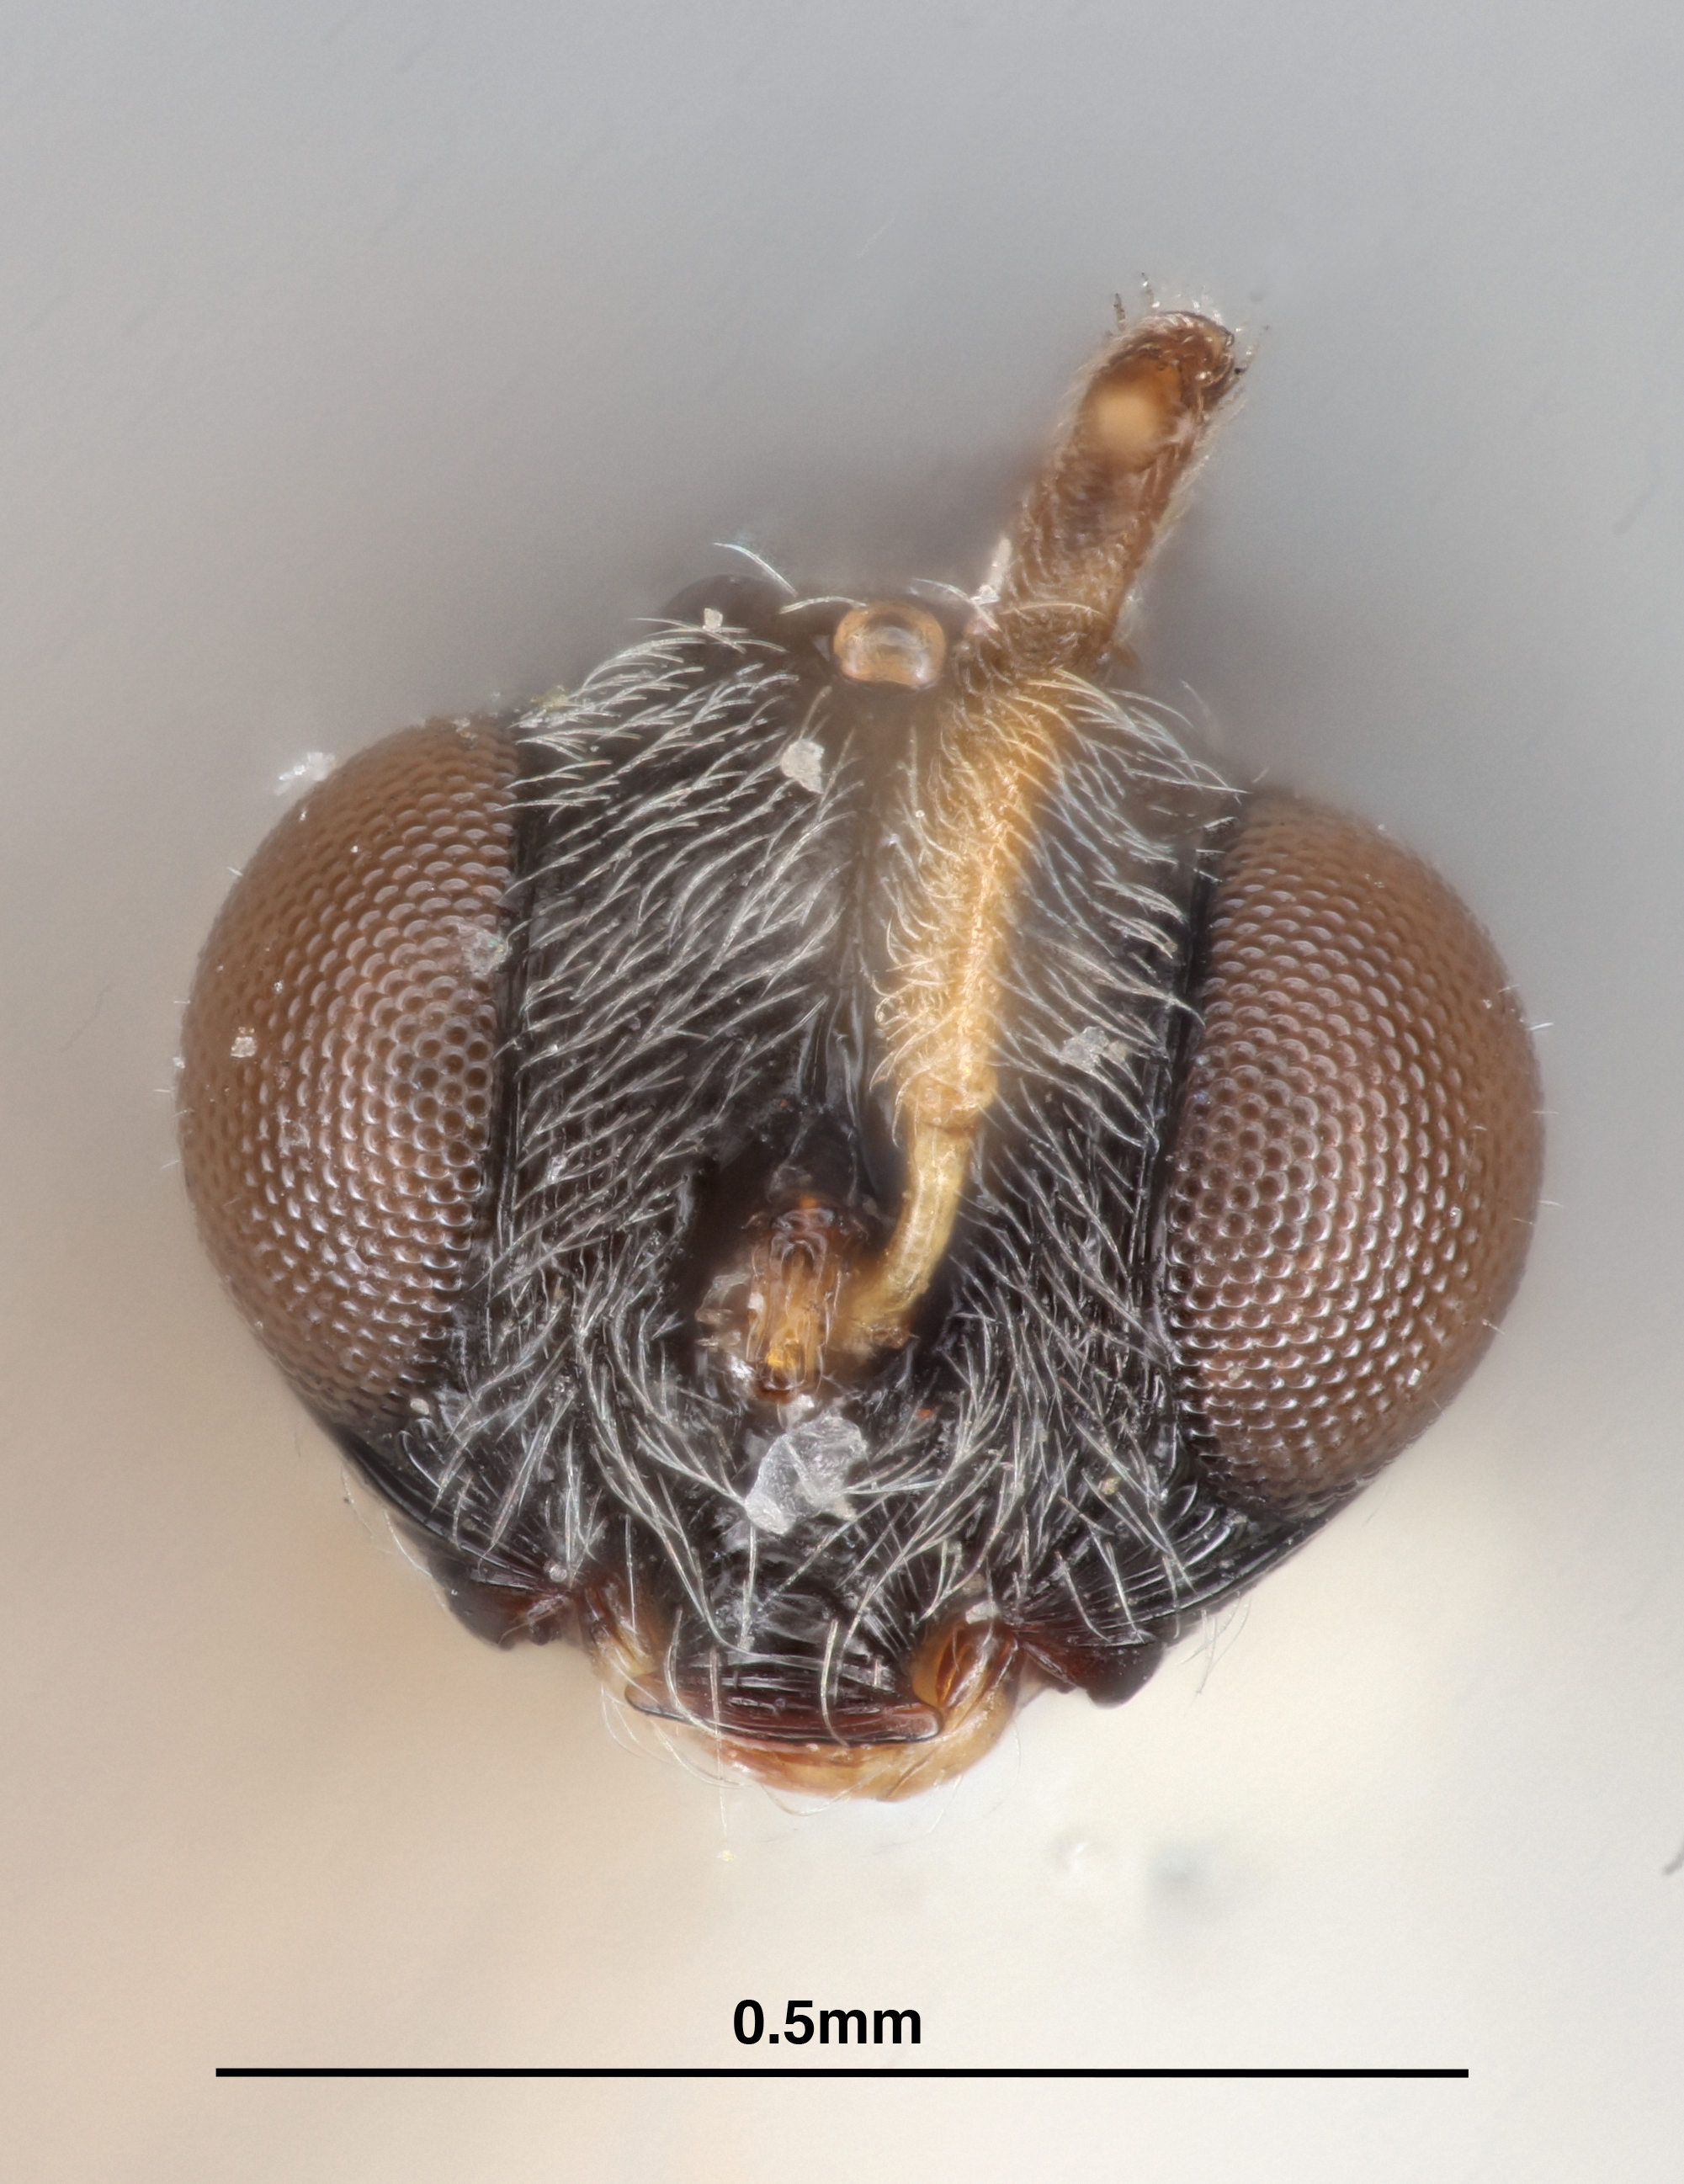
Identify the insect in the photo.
Trimorus dimidicornis
